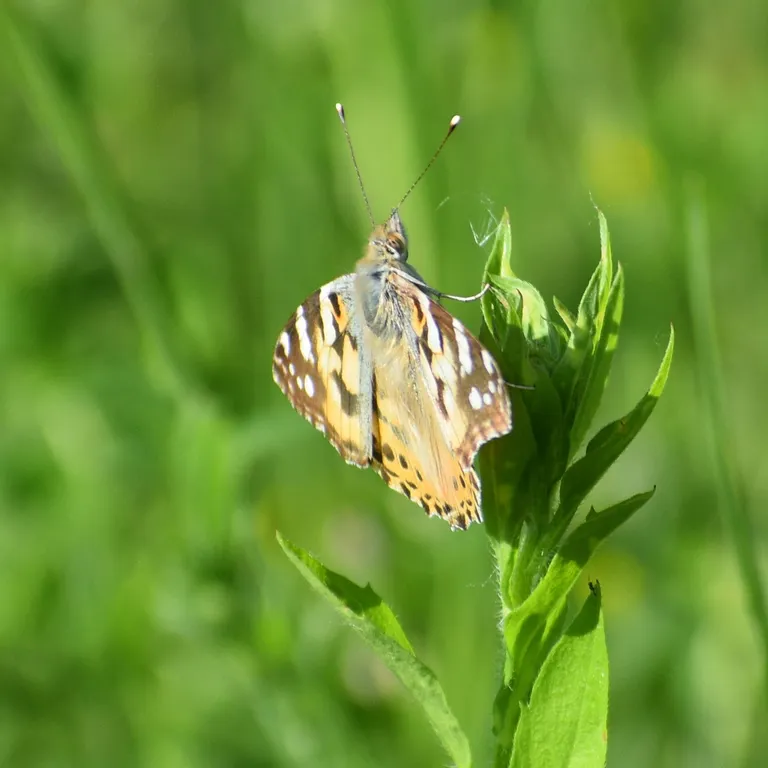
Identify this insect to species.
Vanessa cardui
